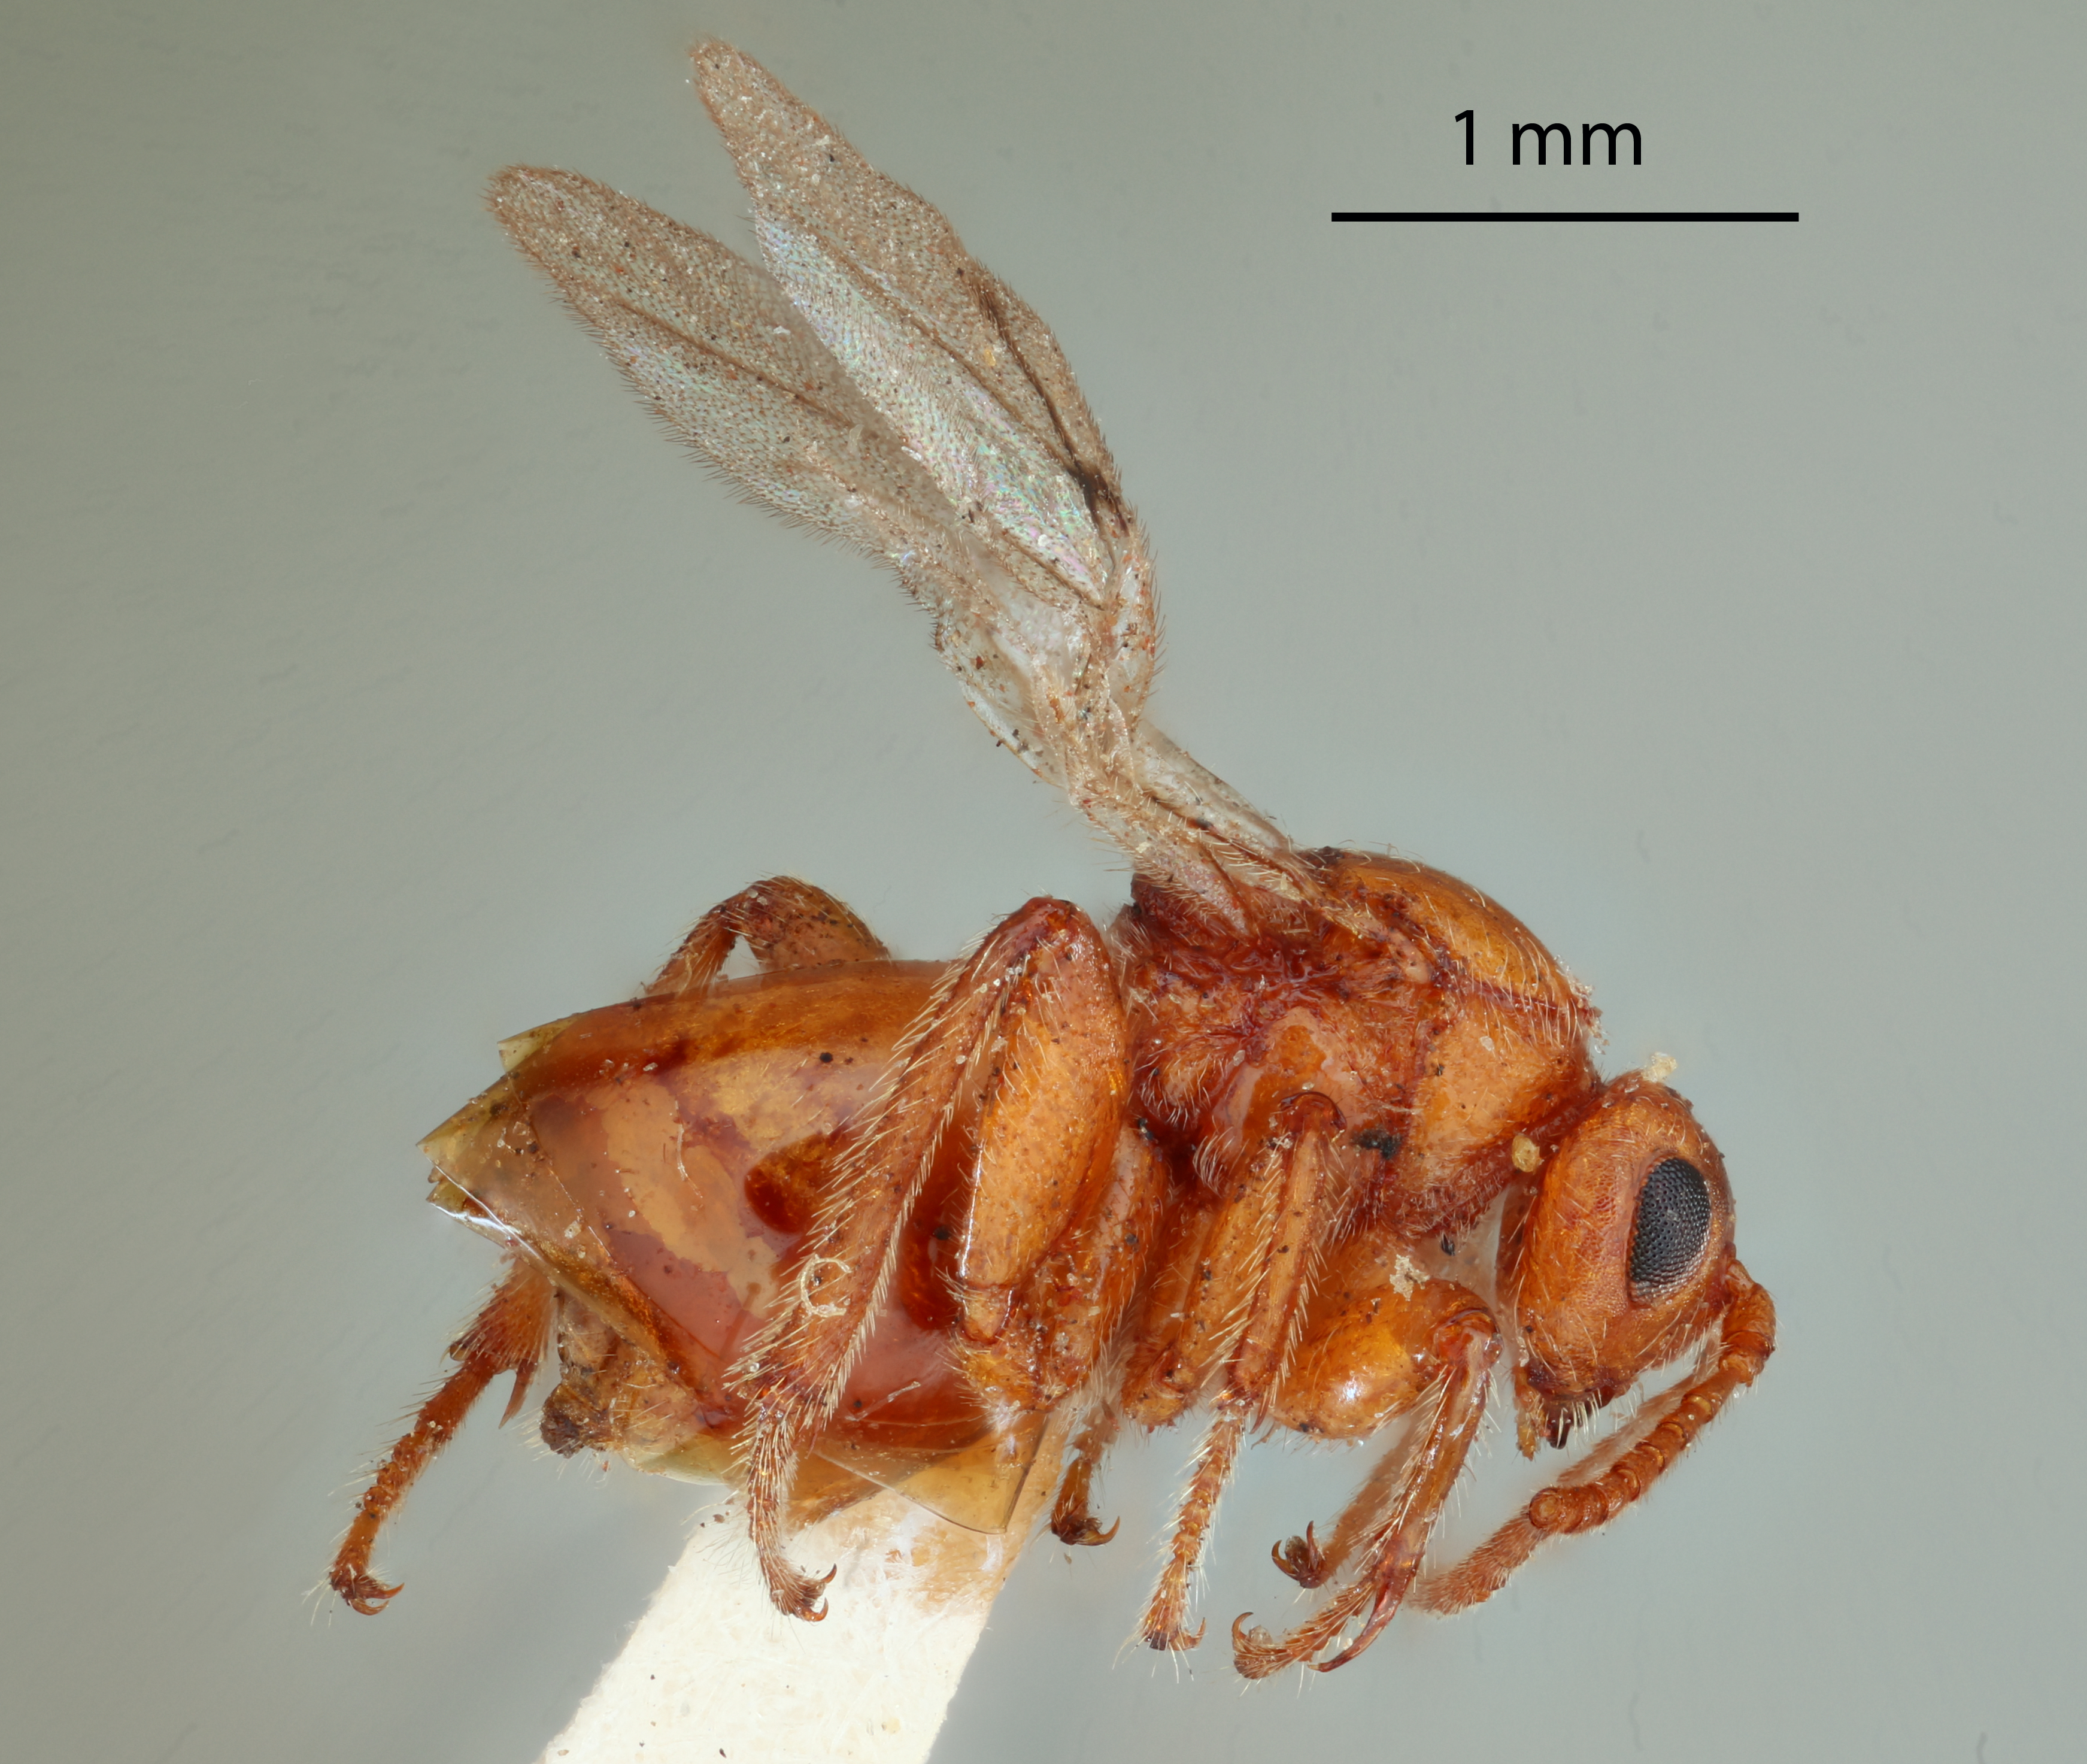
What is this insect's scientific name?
Belonocnema fossoria
